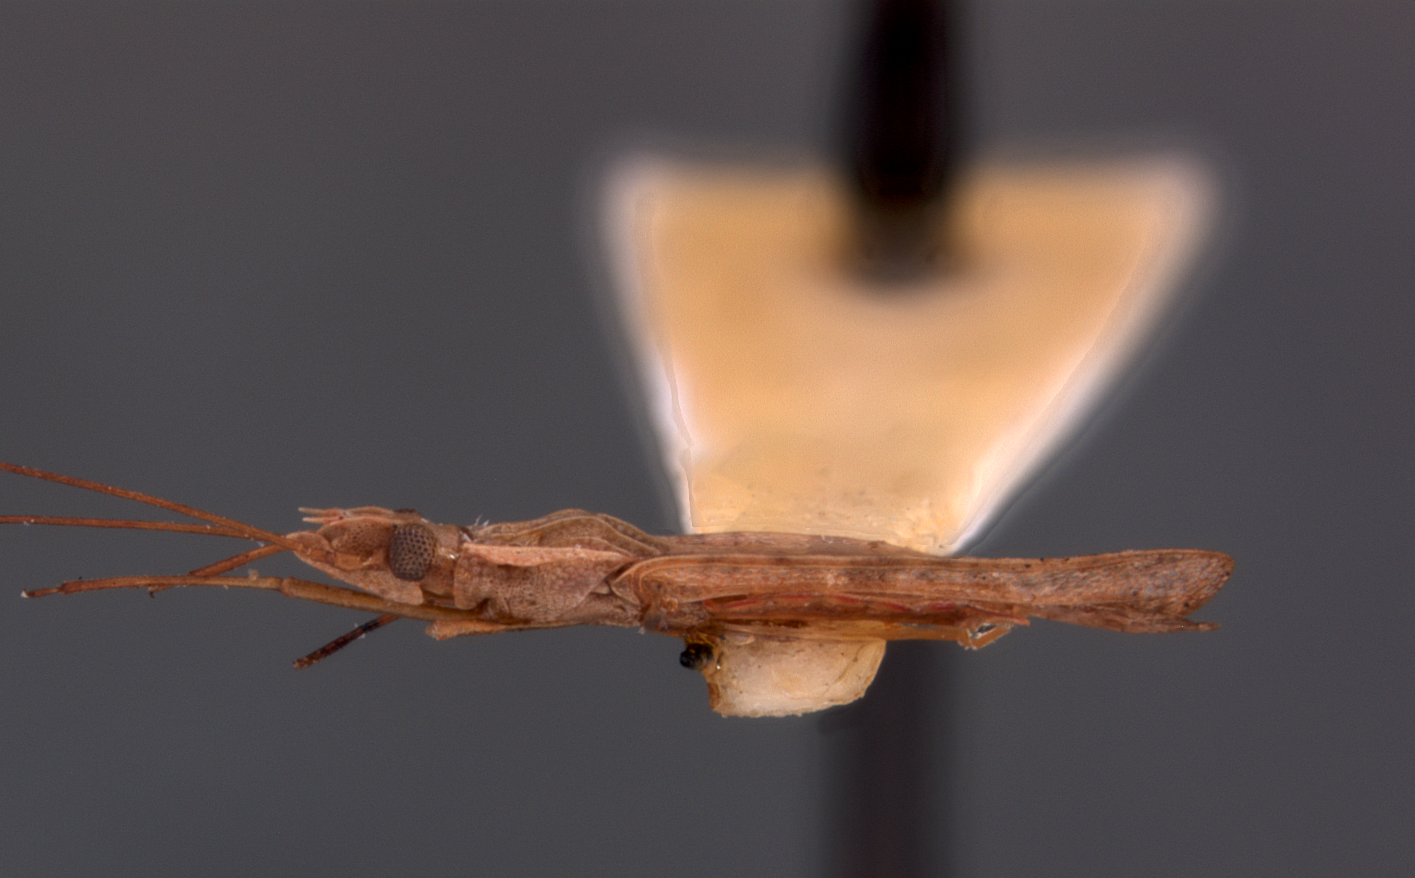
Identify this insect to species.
Cantacader japanicus
